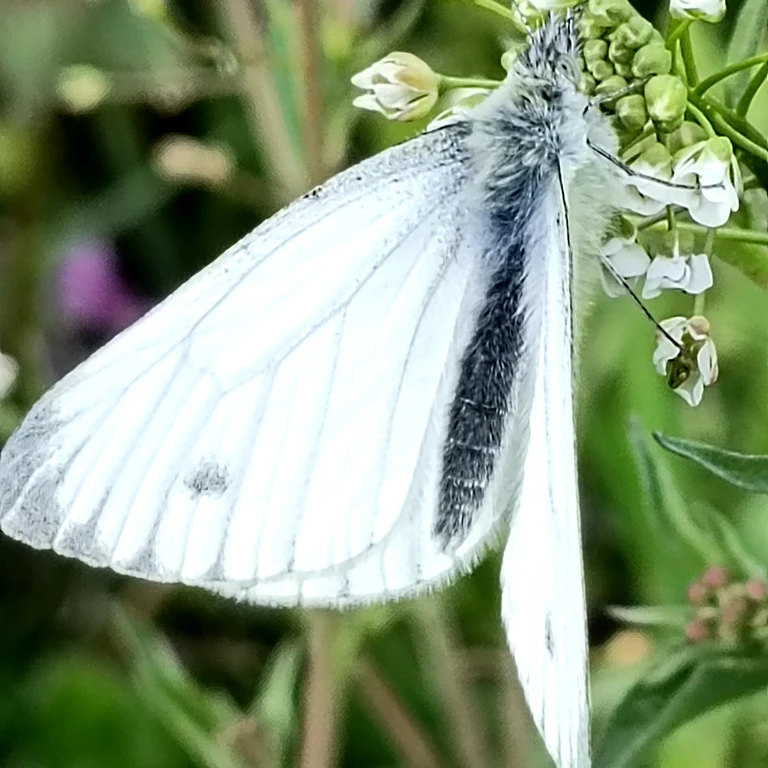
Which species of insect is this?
Pieris napi
